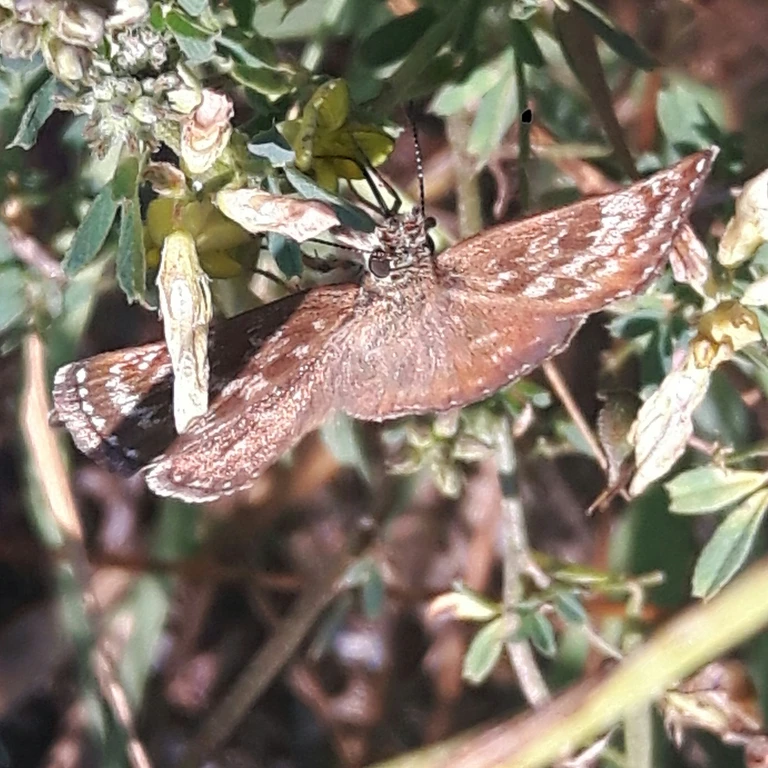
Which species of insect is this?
Erynnis tages
